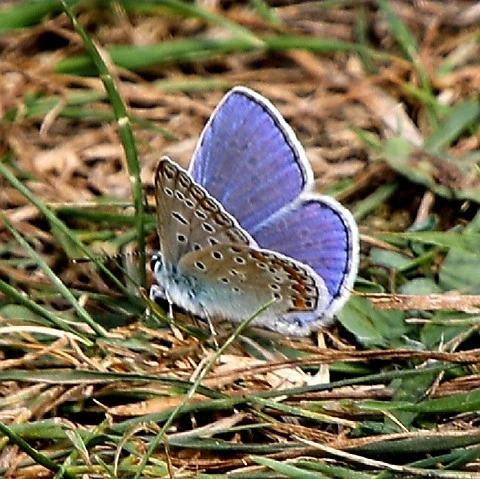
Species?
Polyommatus icarus
